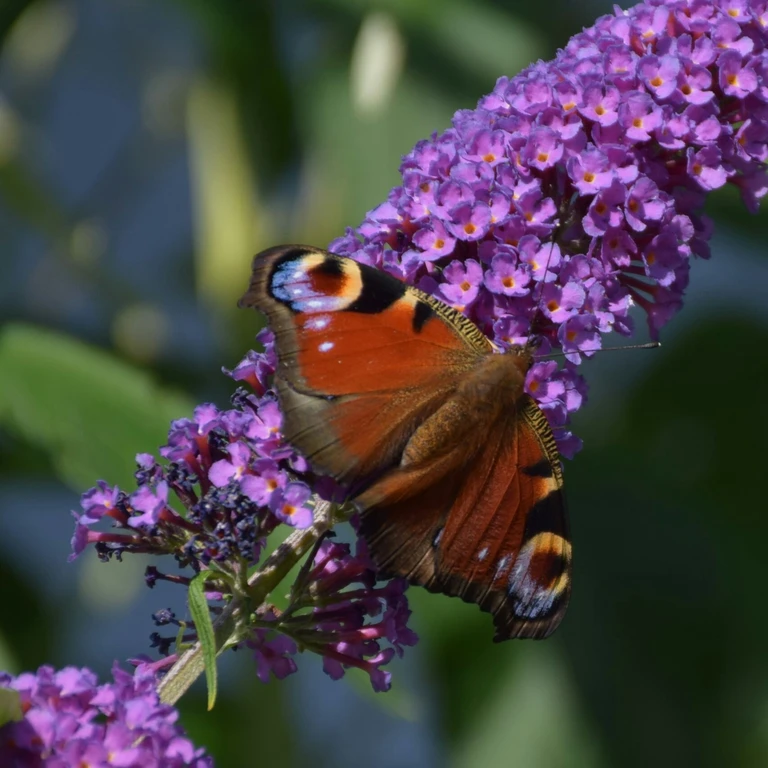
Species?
Aglais io
